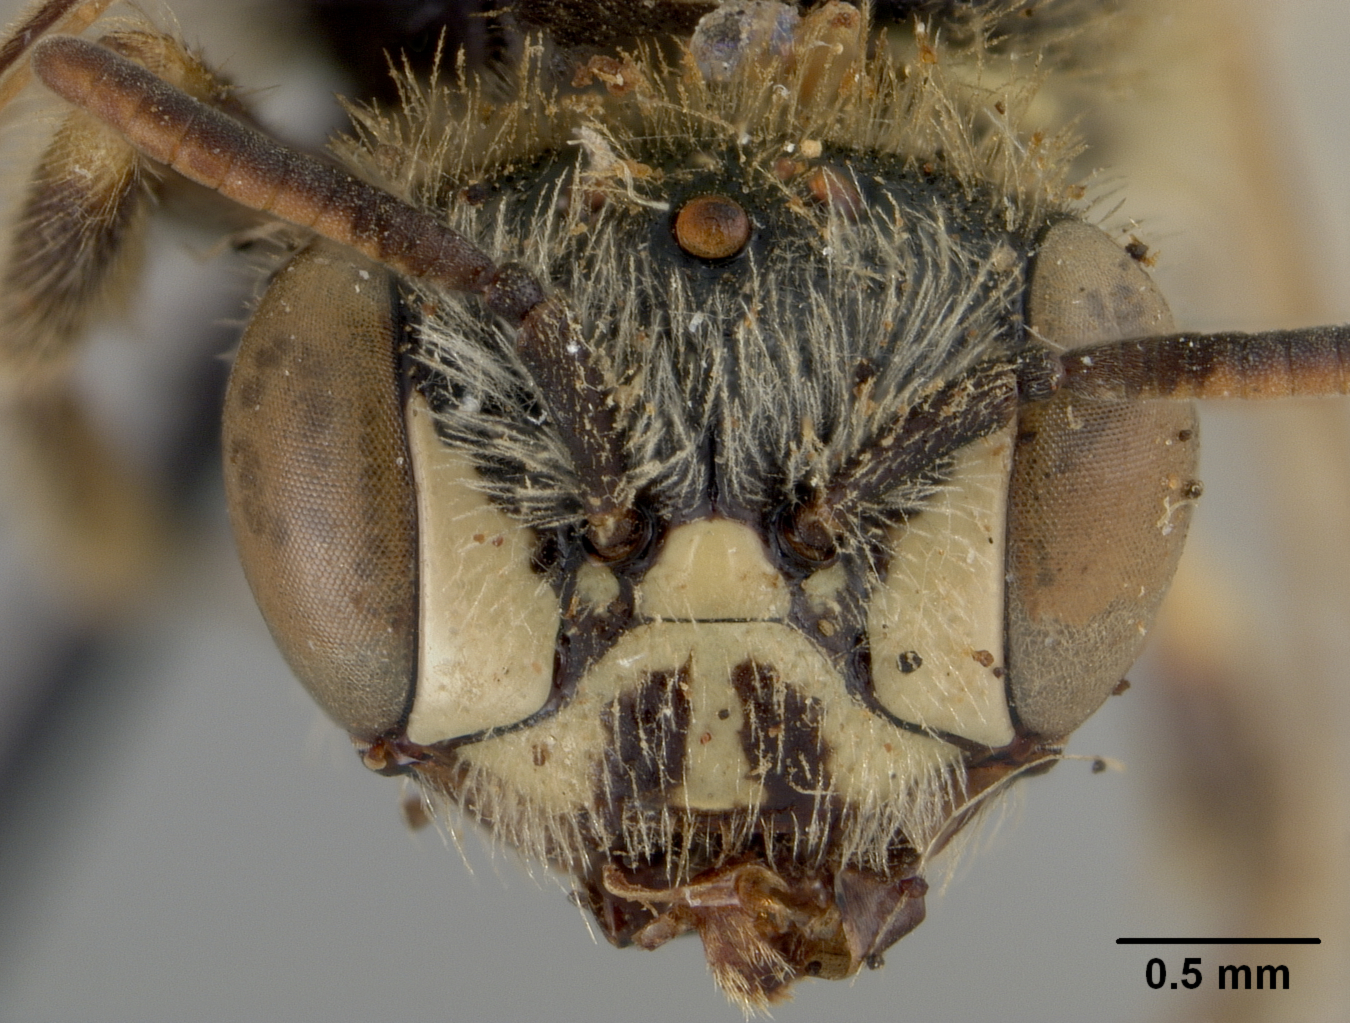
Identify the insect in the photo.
Calliopsis coloratipes
